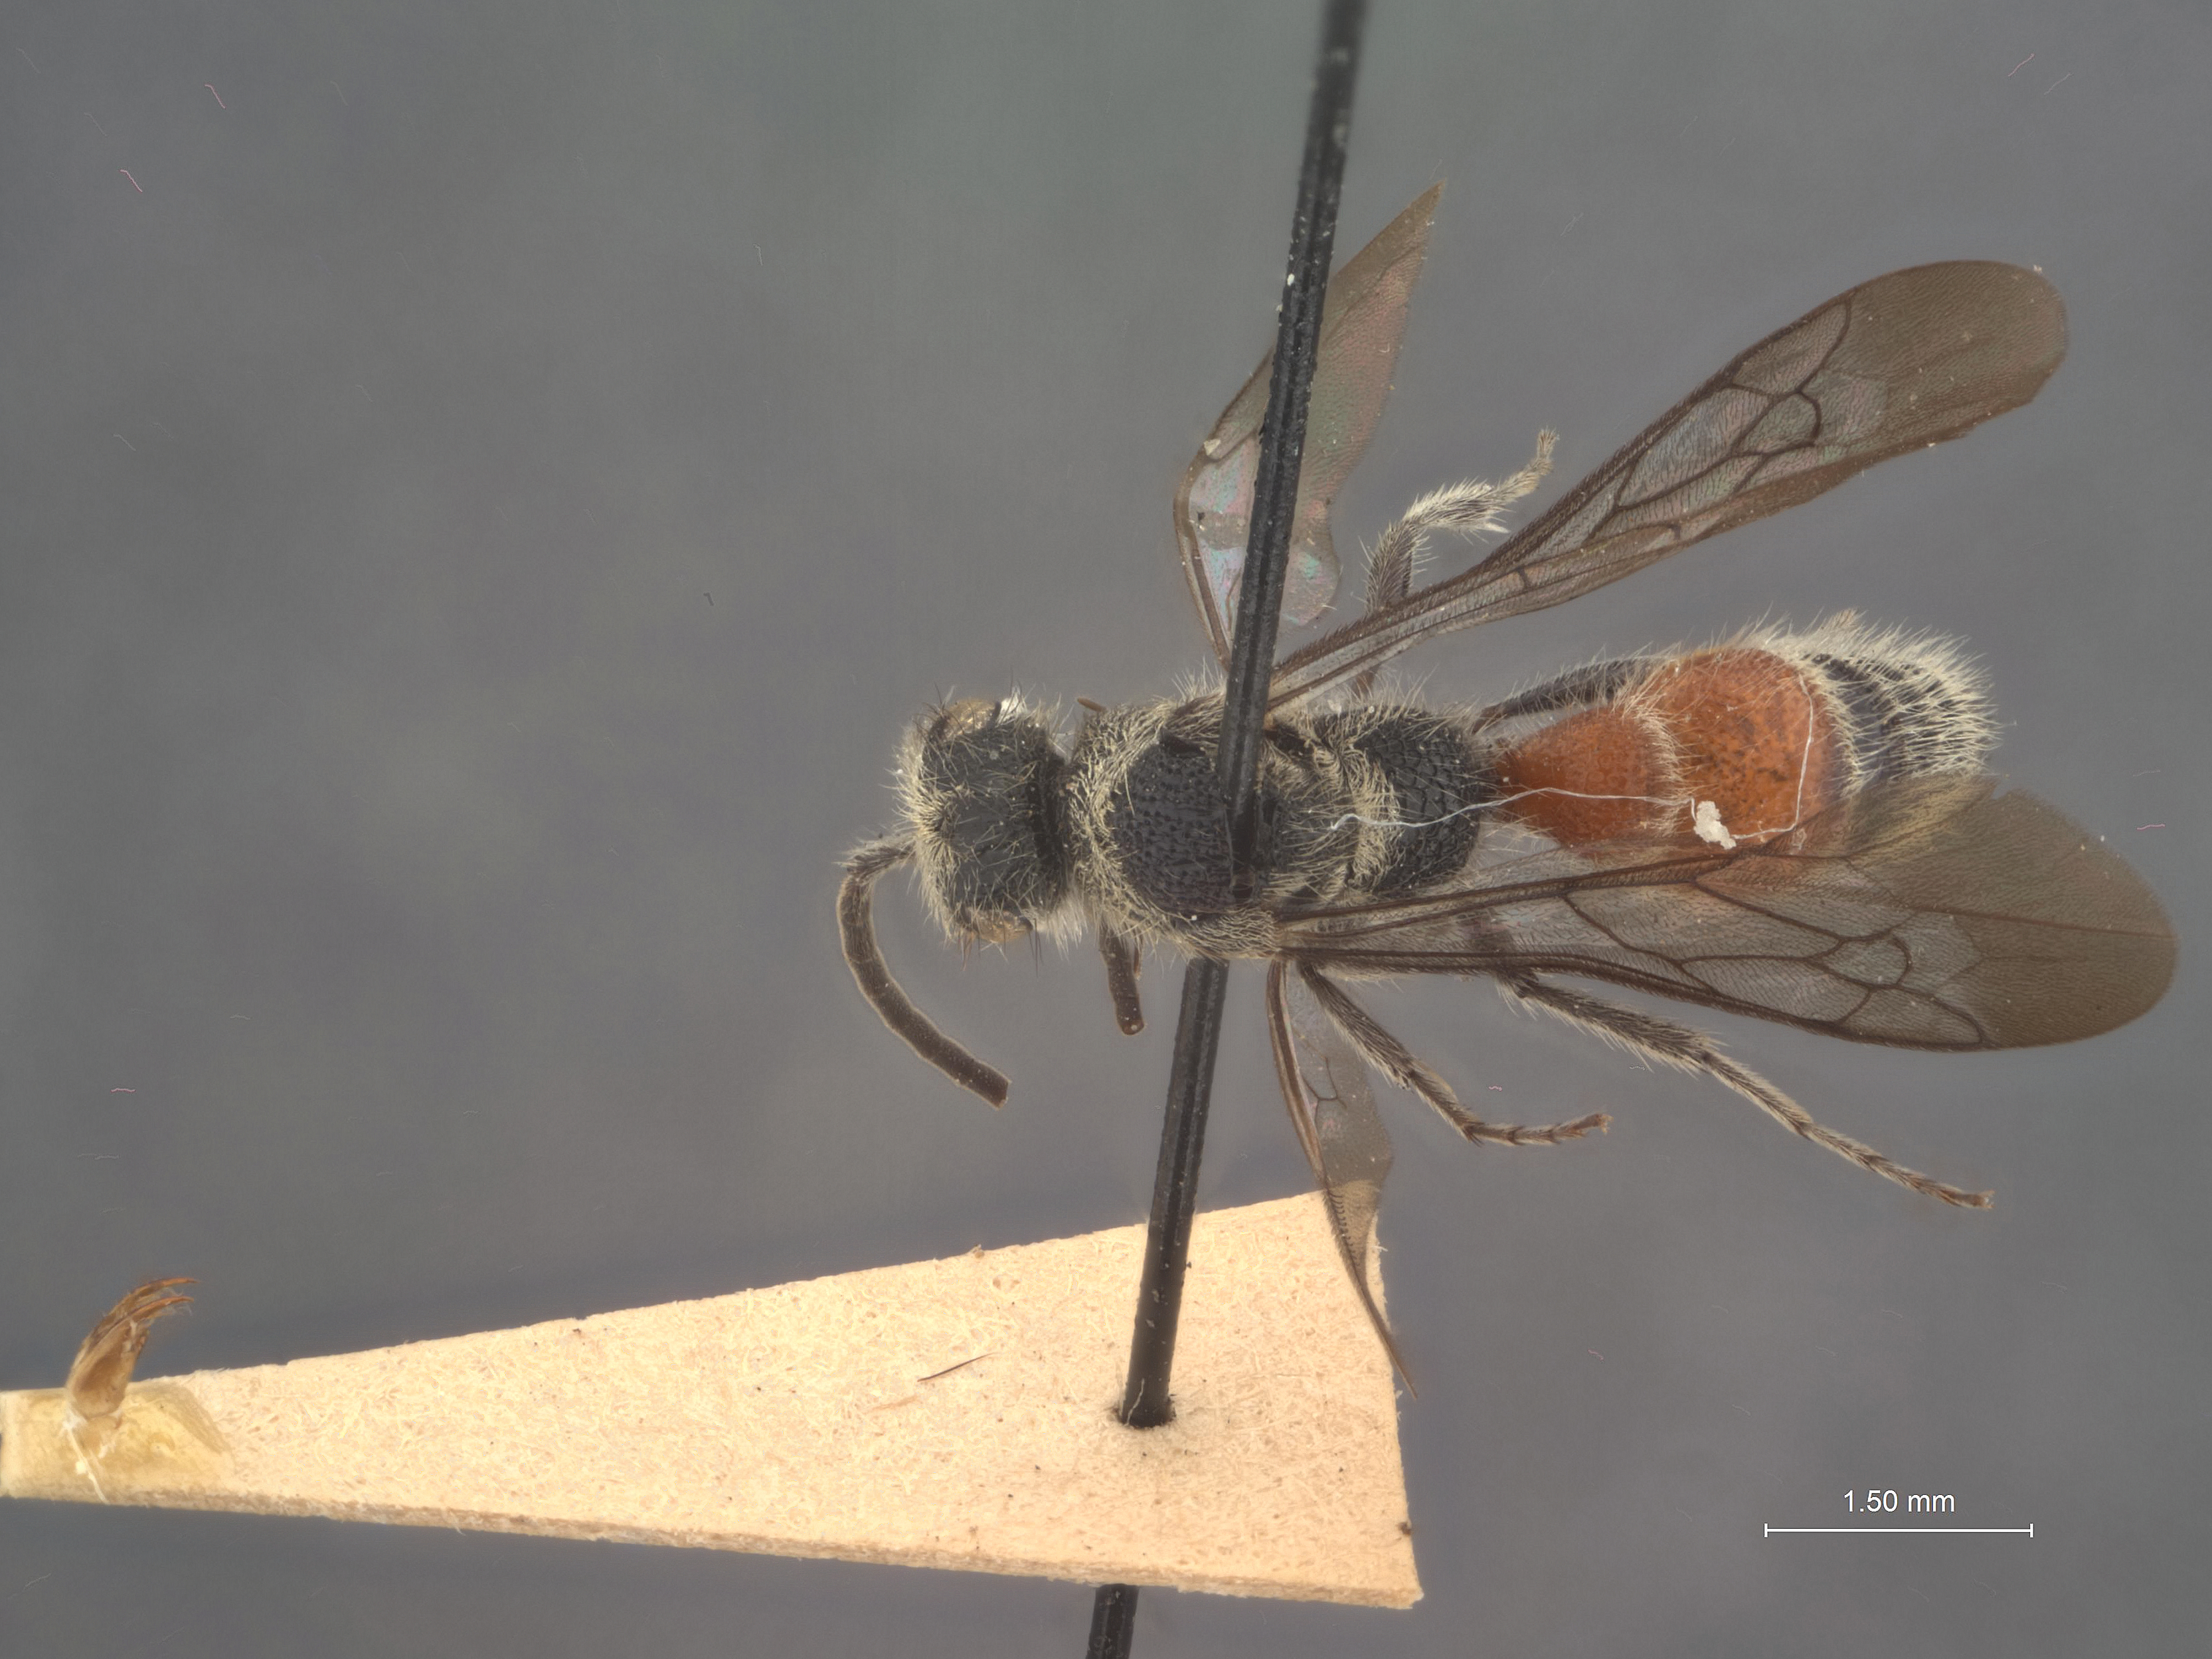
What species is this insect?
Mutilla semperi
